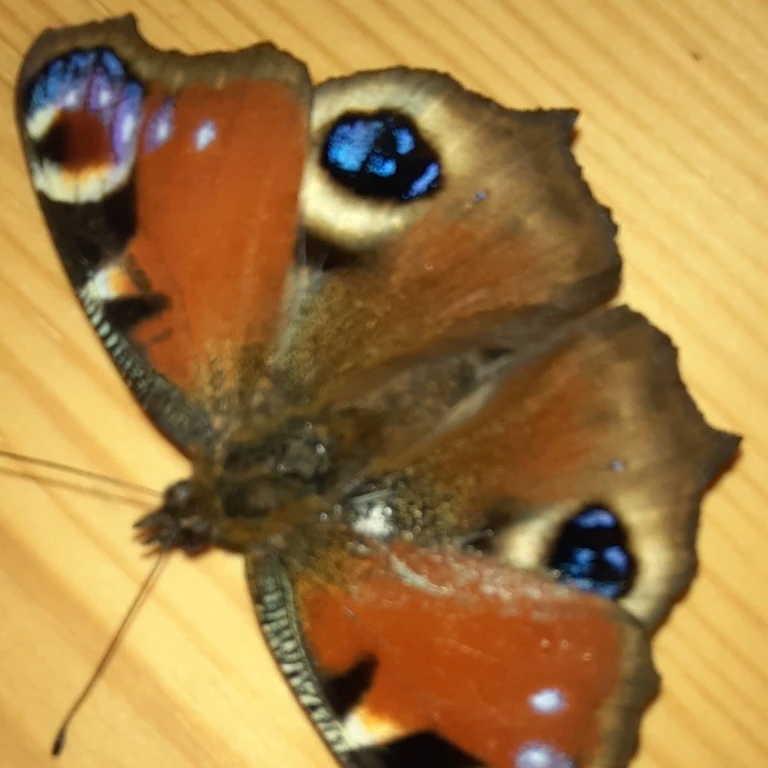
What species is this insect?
Aglais io
